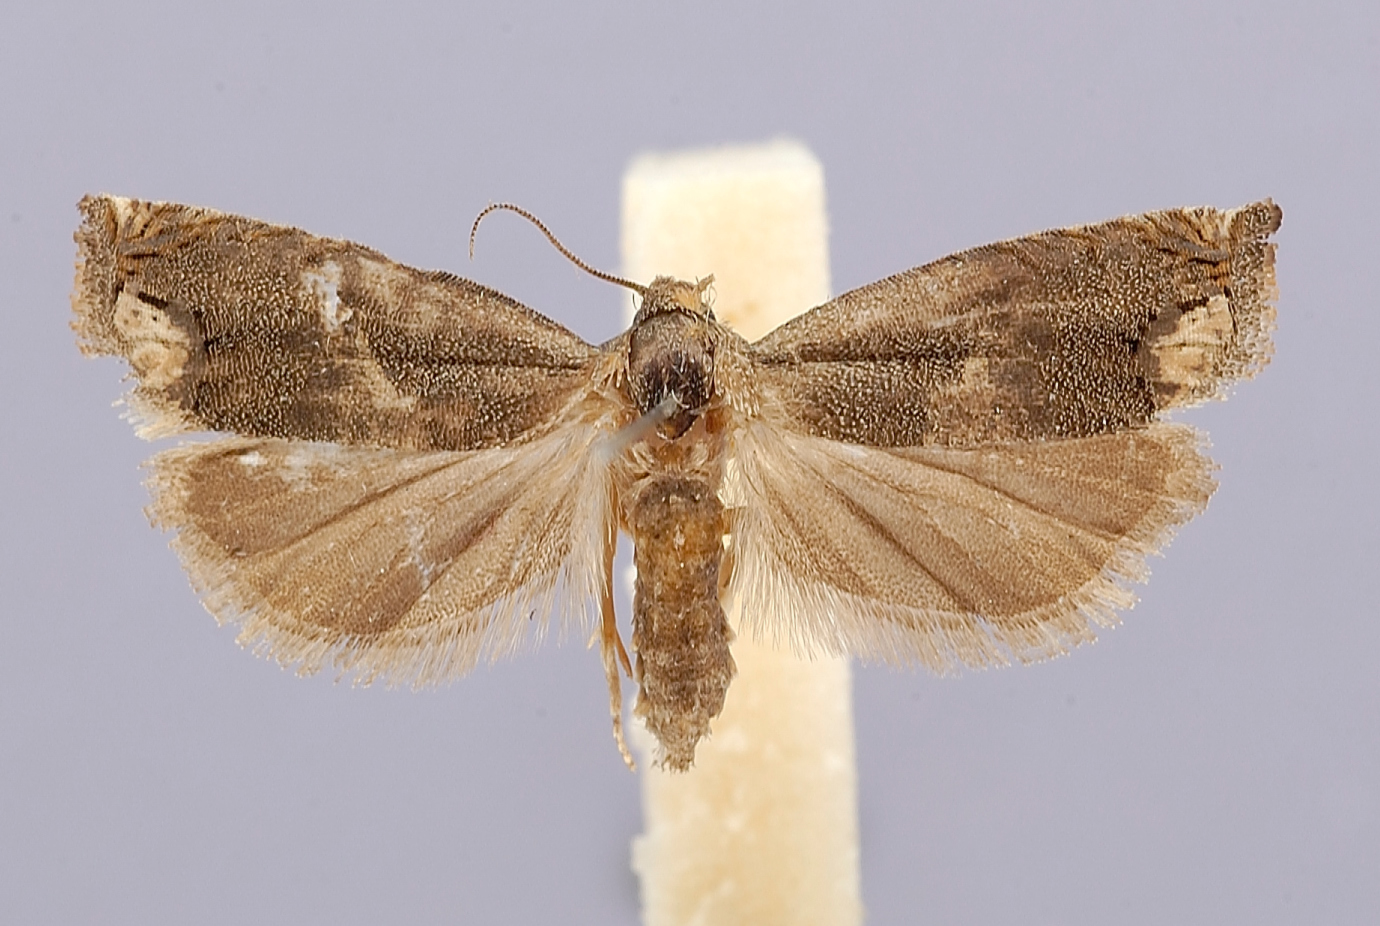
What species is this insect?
Epiblema sugii
